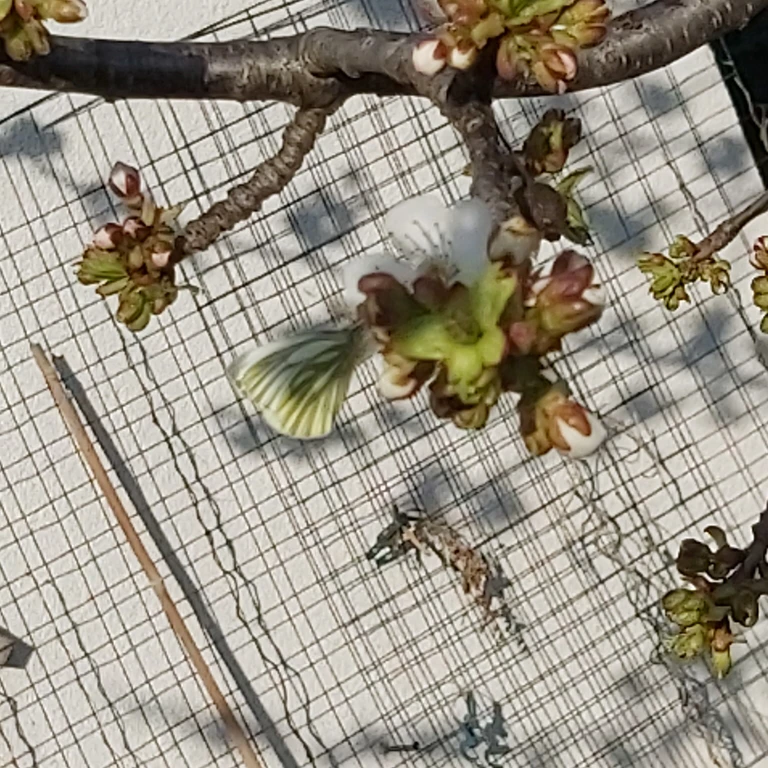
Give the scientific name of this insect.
Pieris napi
